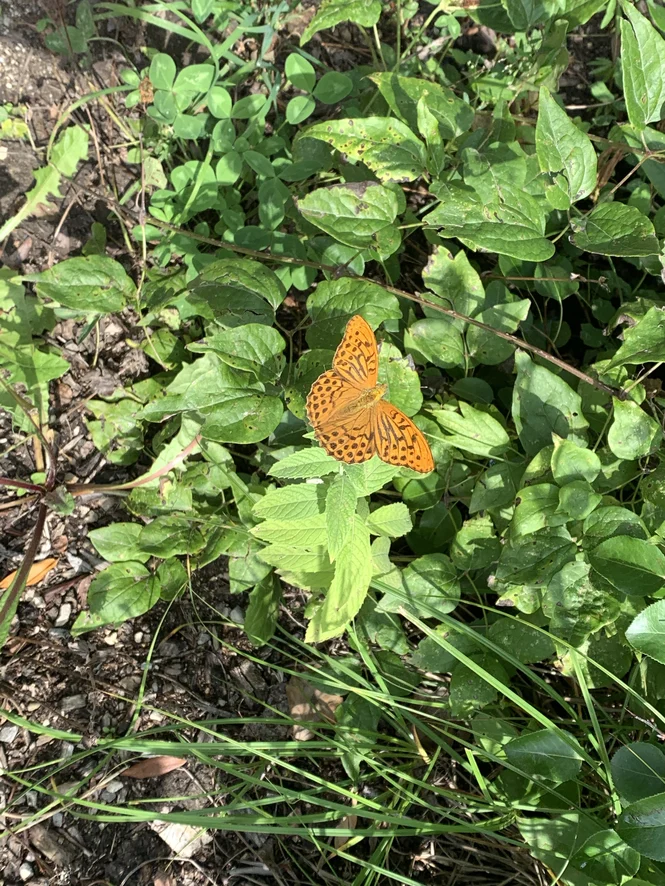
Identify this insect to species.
Argynnis paphia
